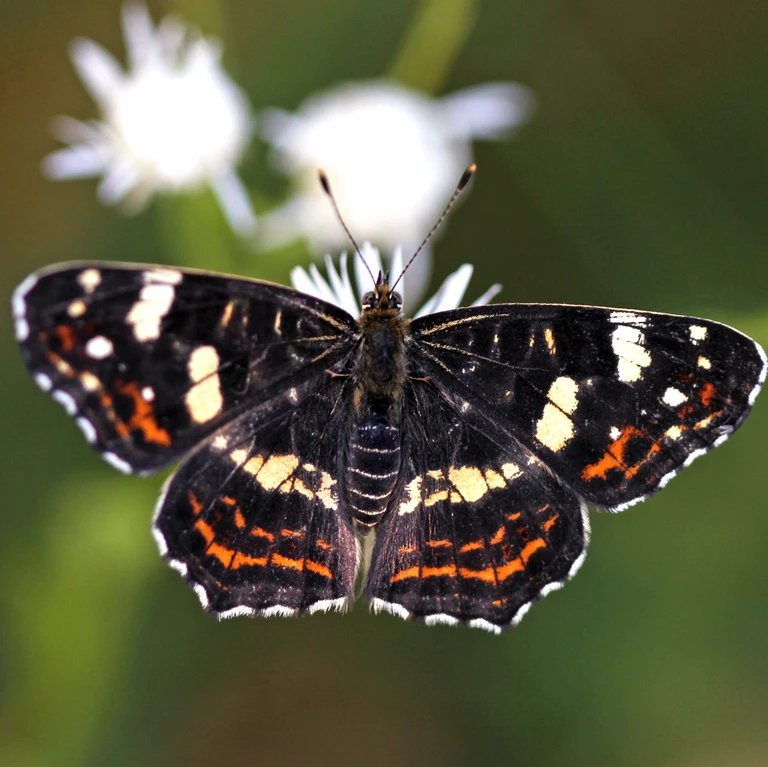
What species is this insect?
Araschnia levana
